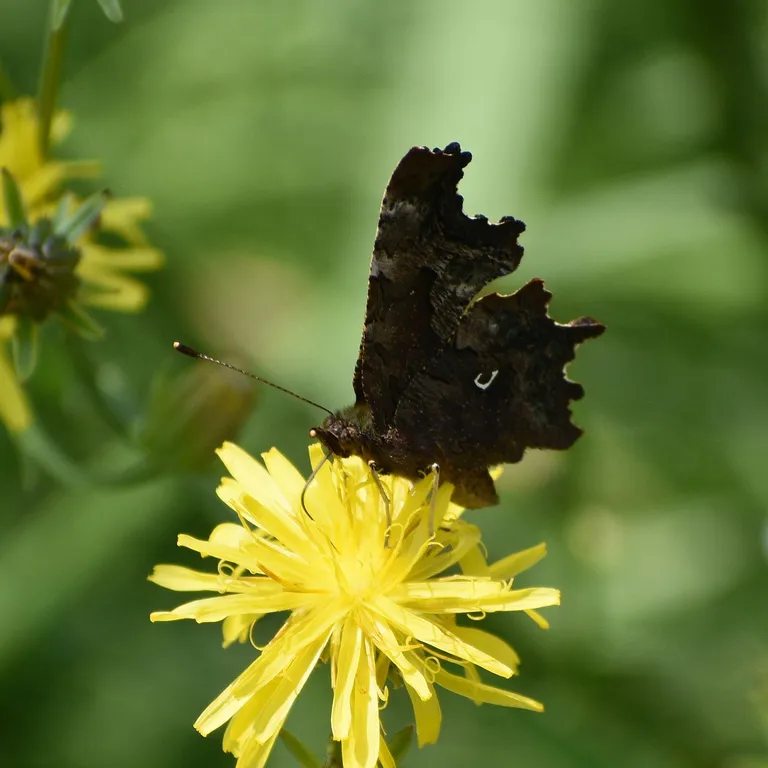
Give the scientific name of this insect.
Polygonia c-album
